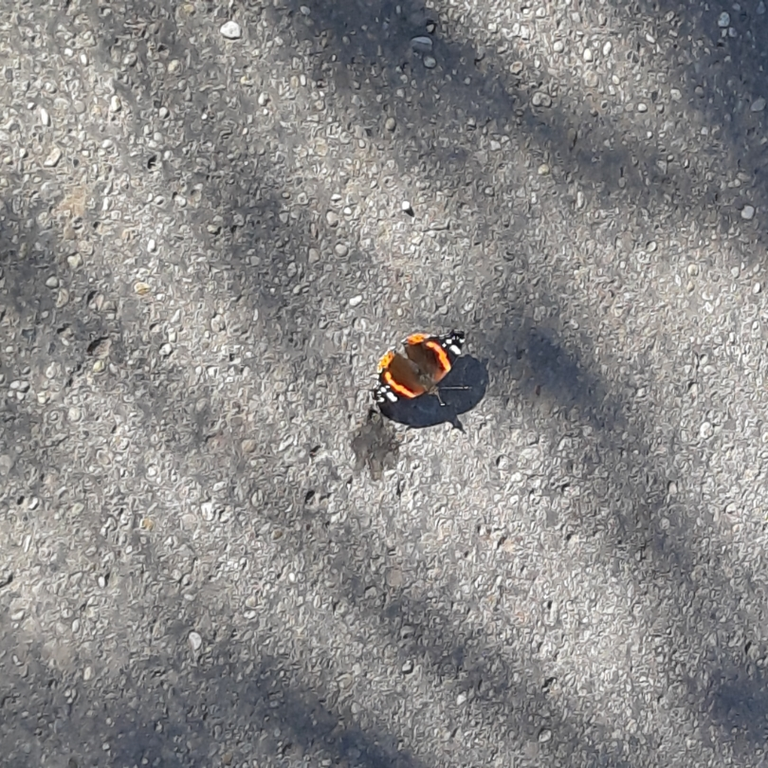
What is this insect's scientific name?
Vanessa atalanta
